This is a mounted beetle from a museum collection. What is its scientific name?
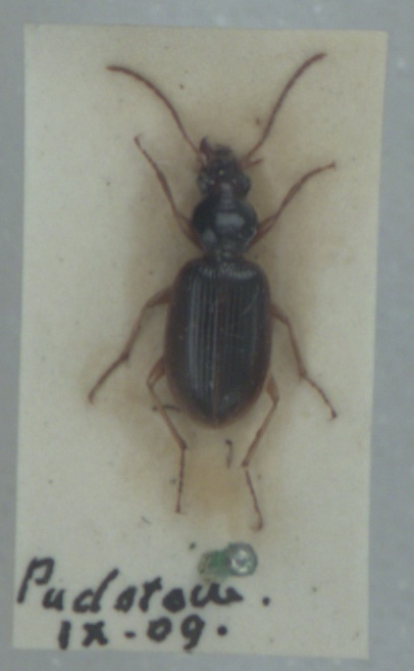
Paranchus albipes
